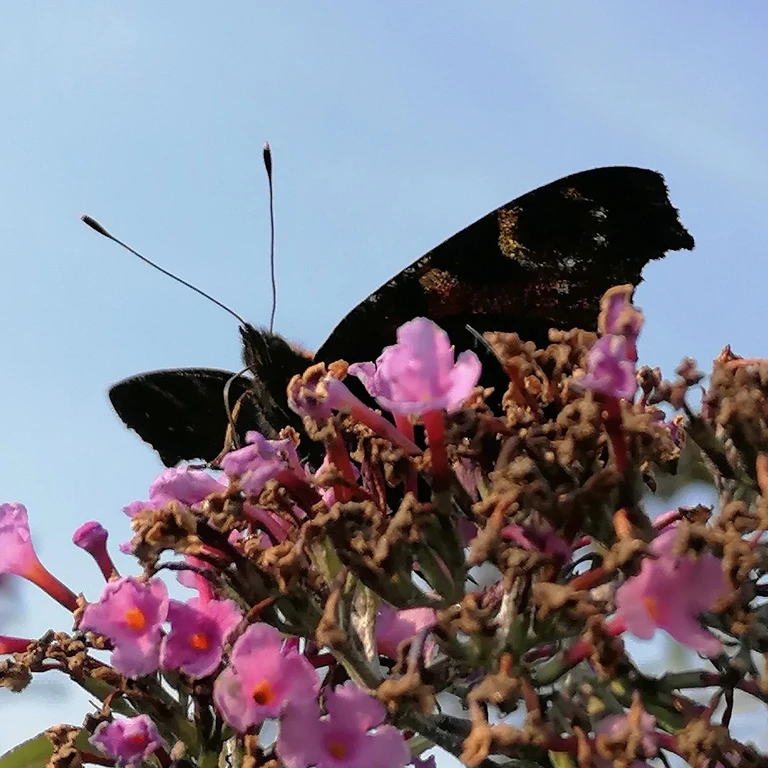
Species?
Aglais io
